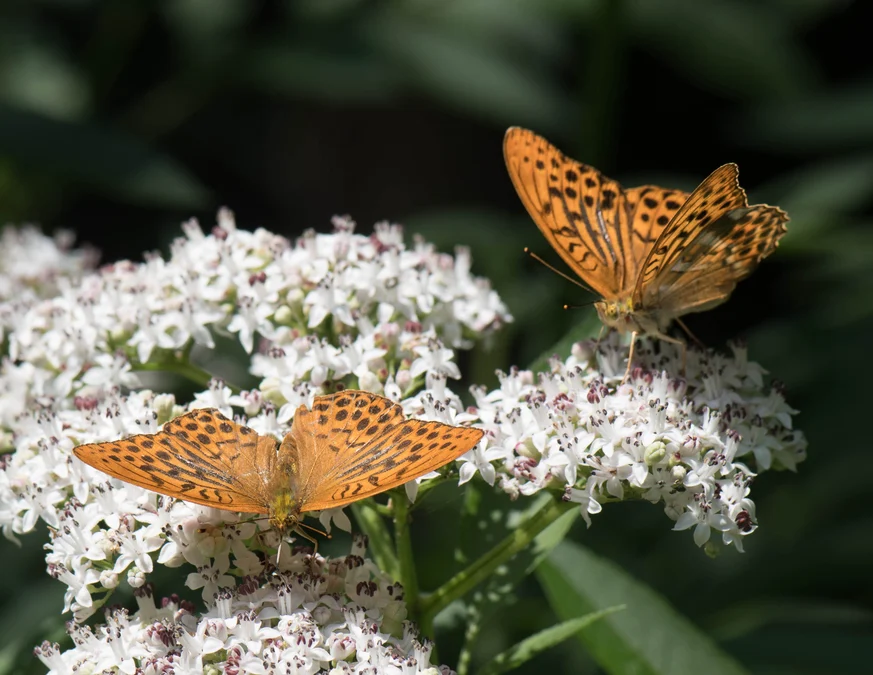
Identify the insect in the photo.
Argynnis paphia
